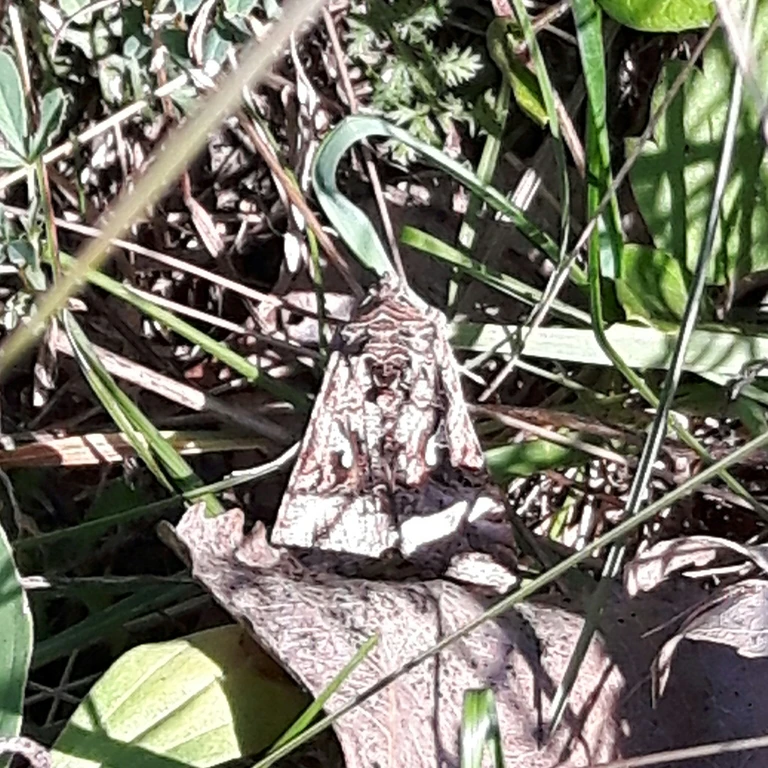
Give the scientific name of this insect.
Autographa gamma
